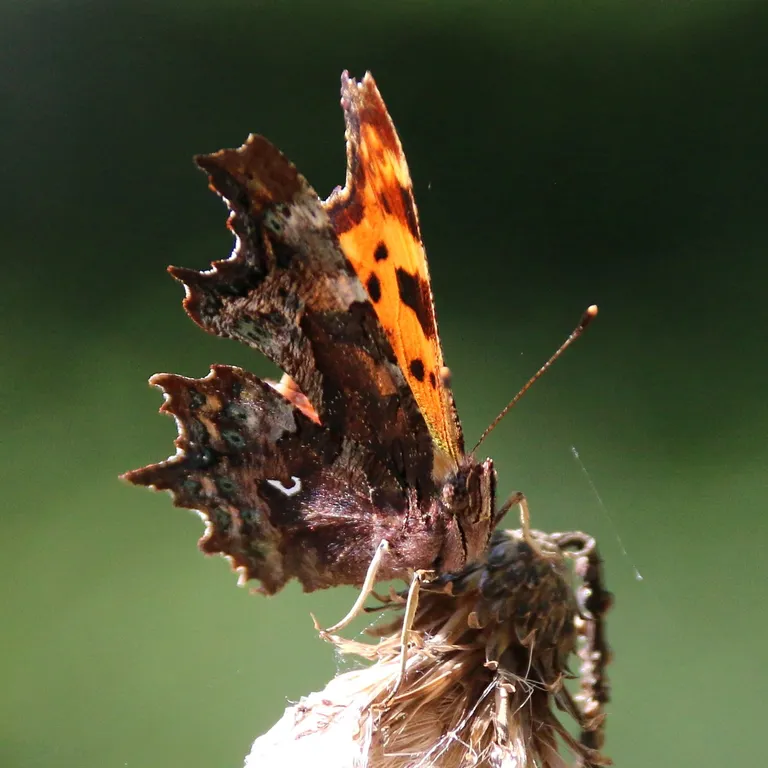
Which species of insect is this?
Polygonia c-album
